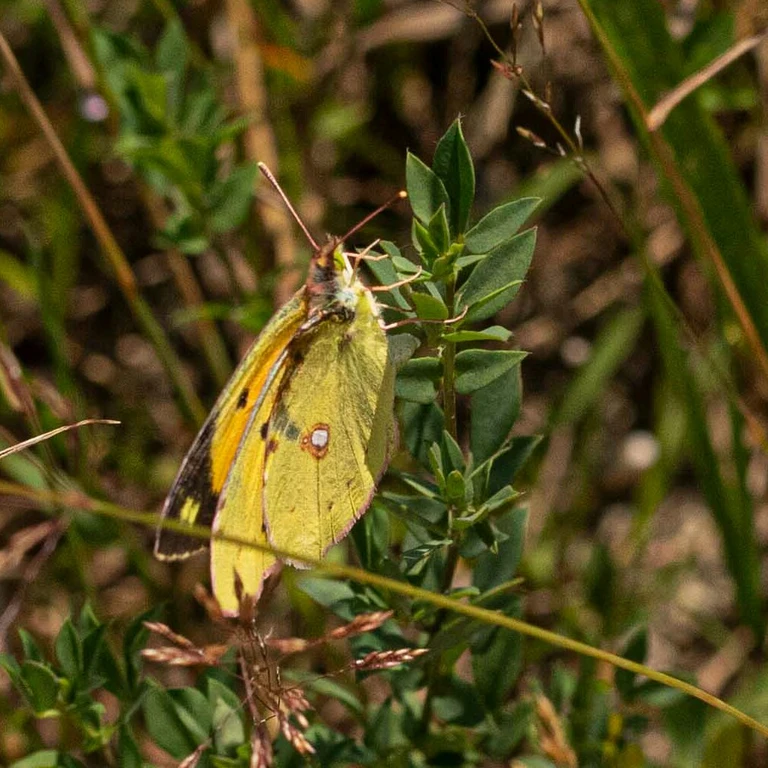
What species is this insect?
Colias croceus
